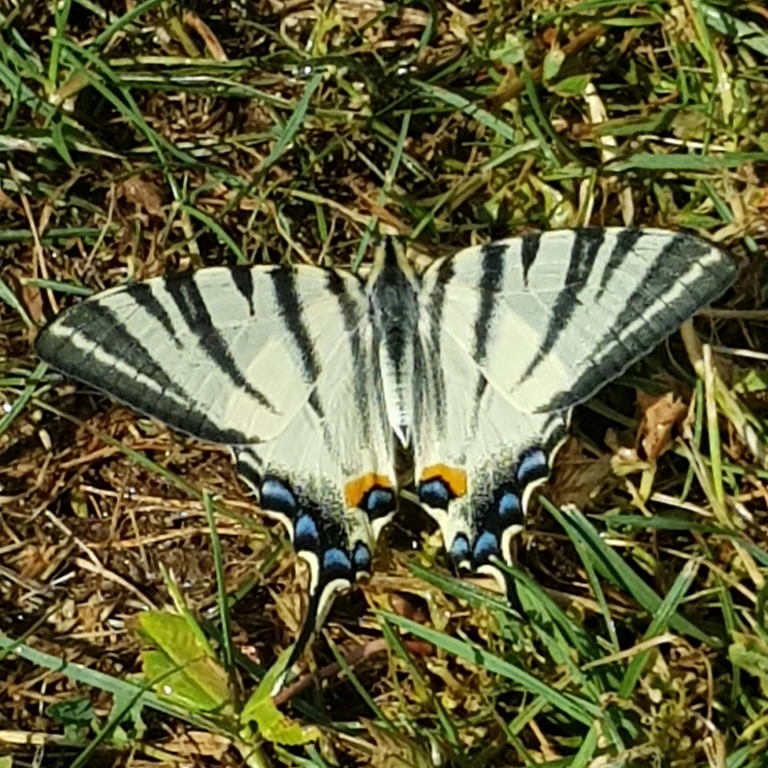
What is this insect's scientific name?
Iphiclides podalirius
